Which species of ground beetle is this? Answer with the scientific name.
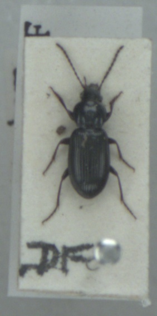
Pterostichus diligens
